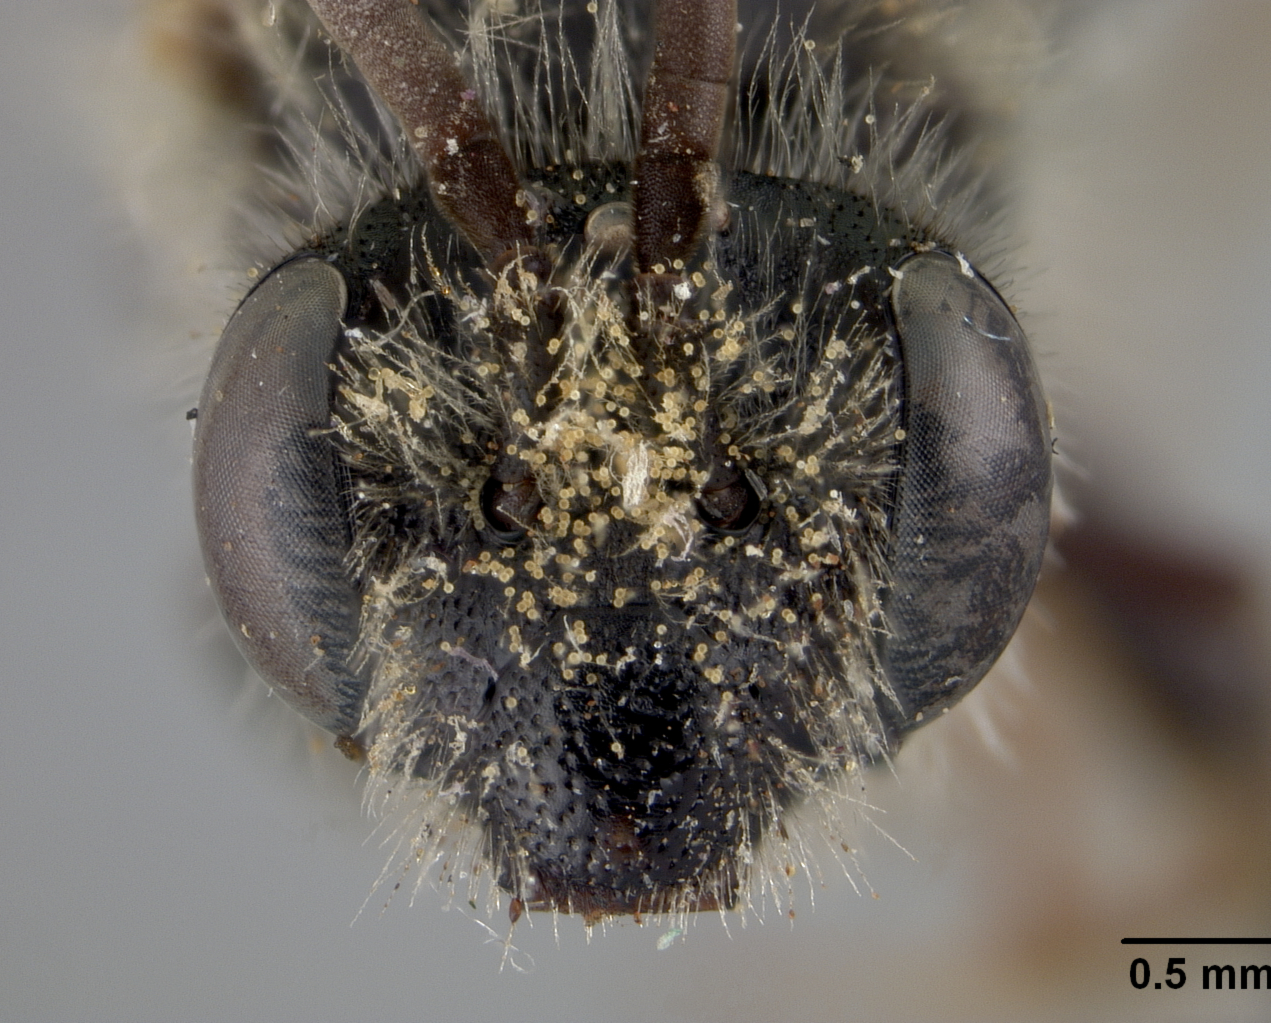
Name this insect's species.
Andrena hondurasica
